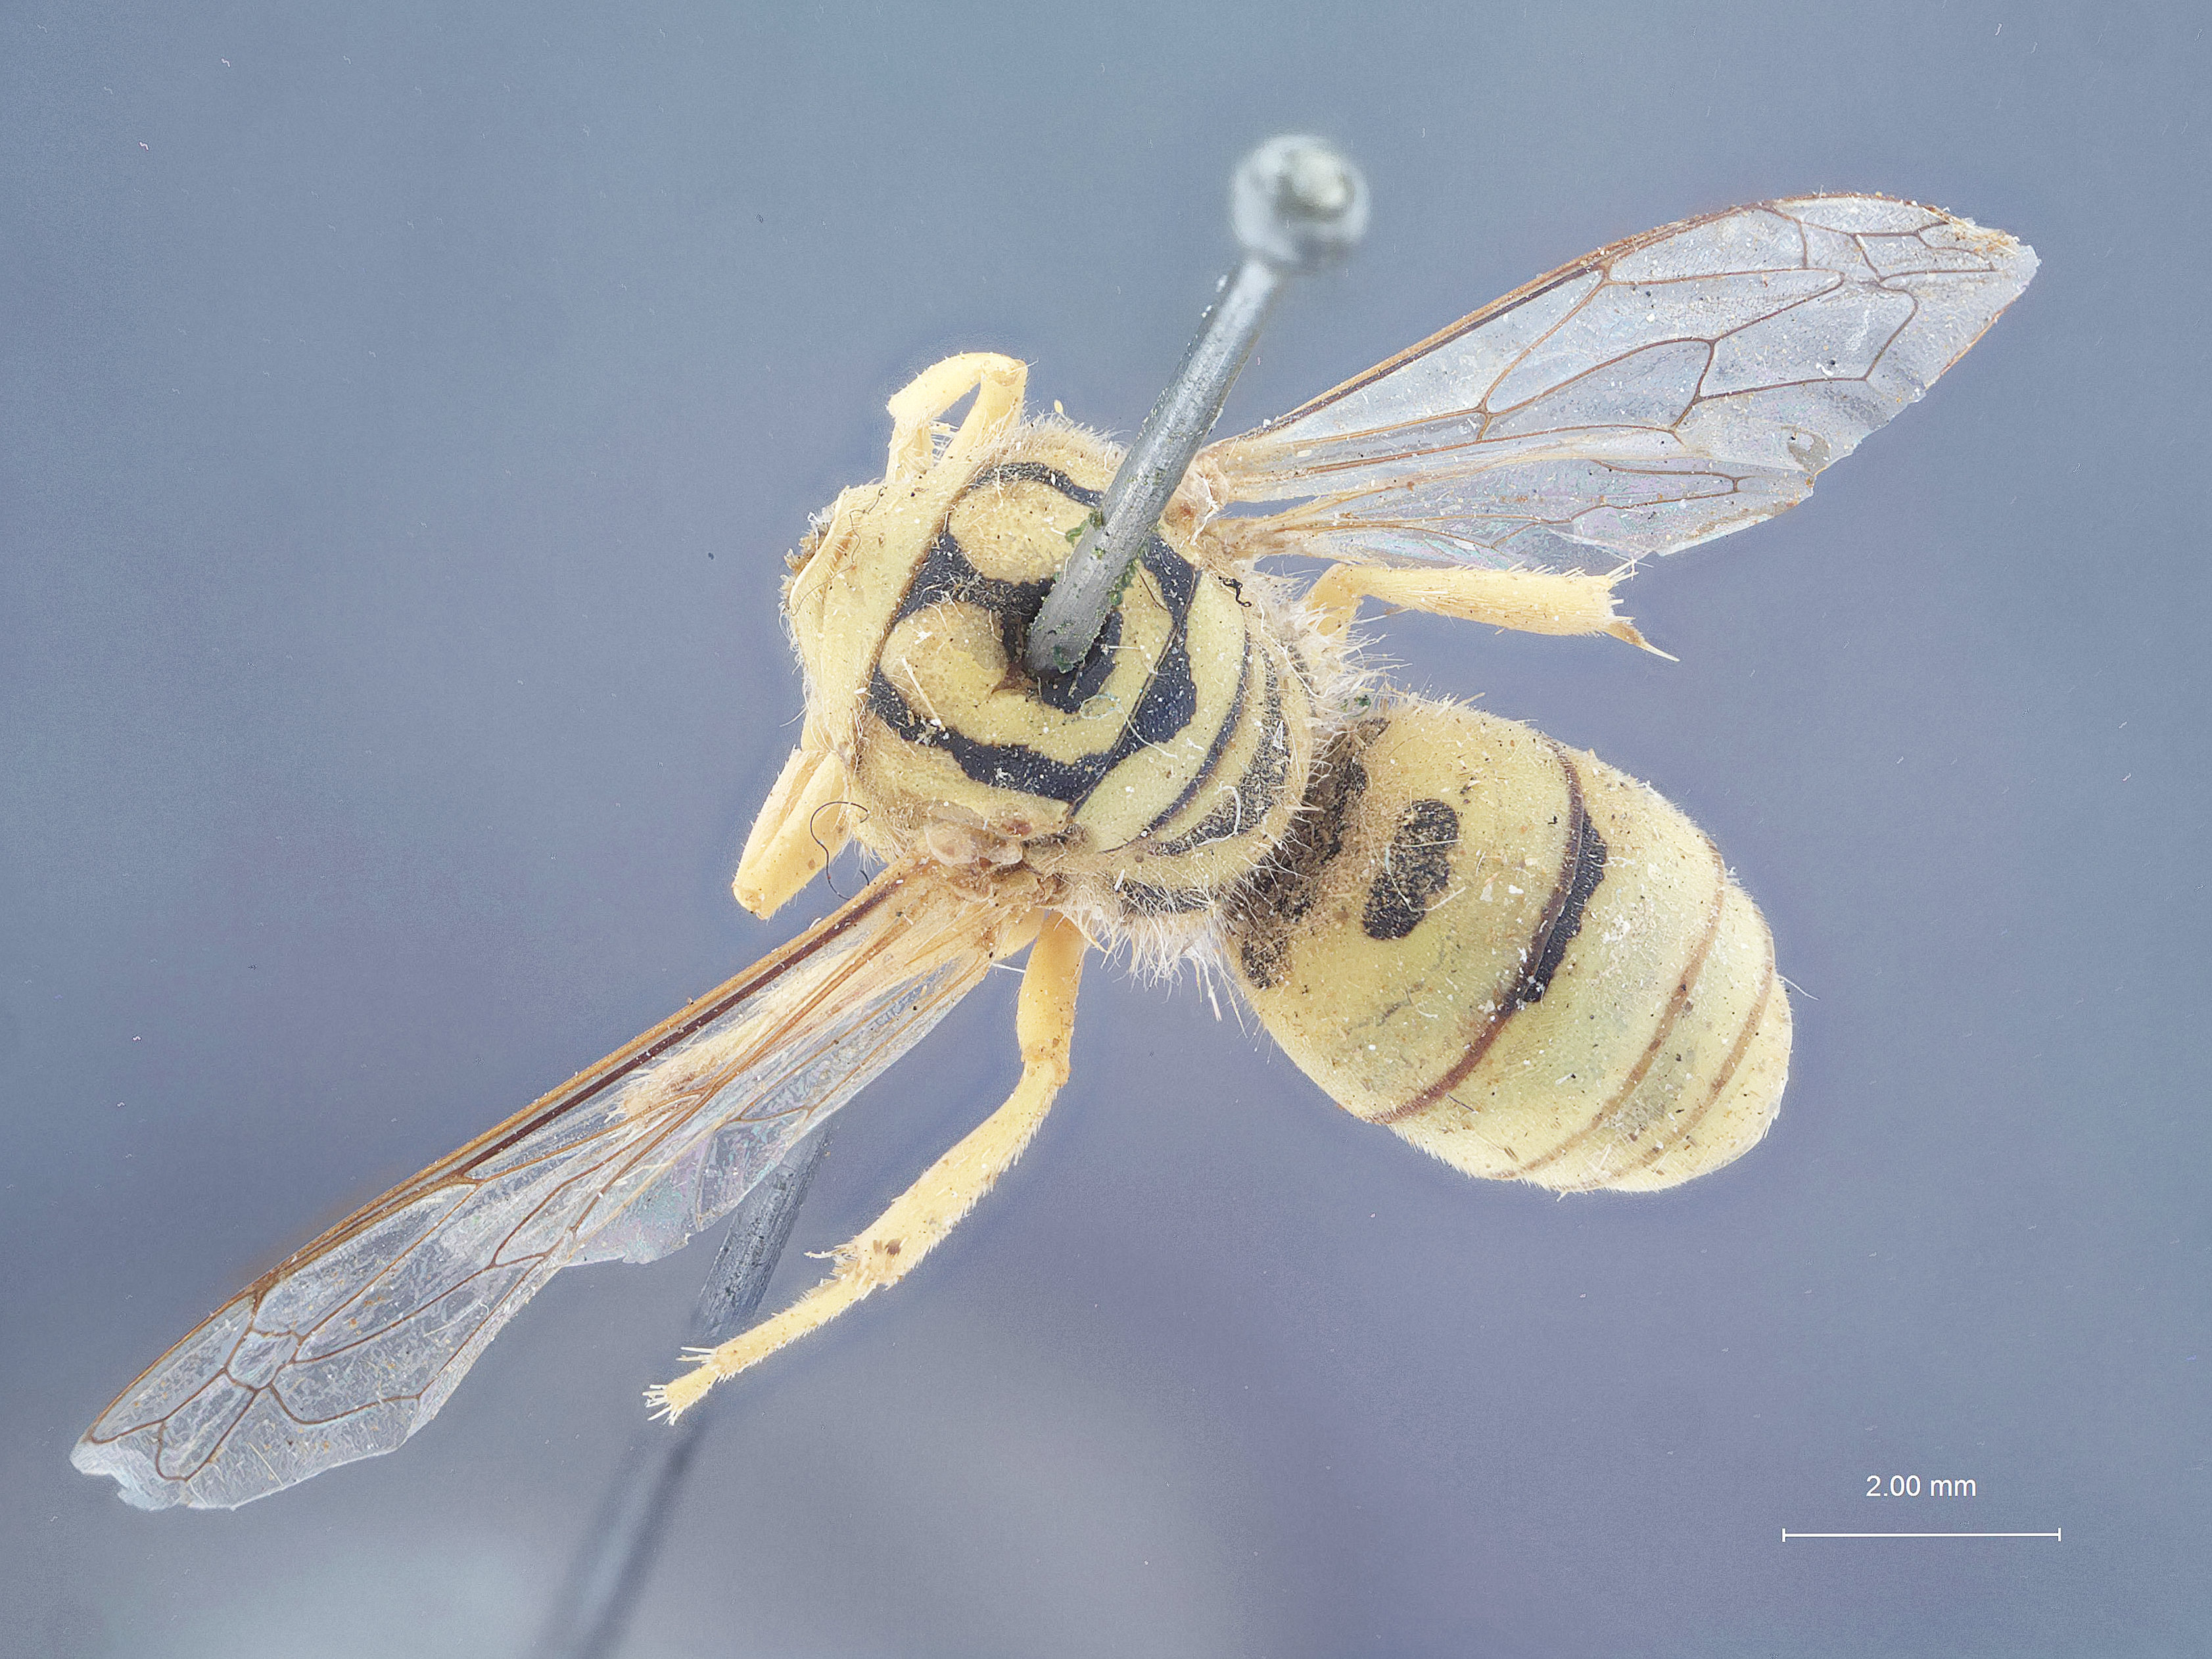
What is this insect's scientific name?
Monedula scitula
